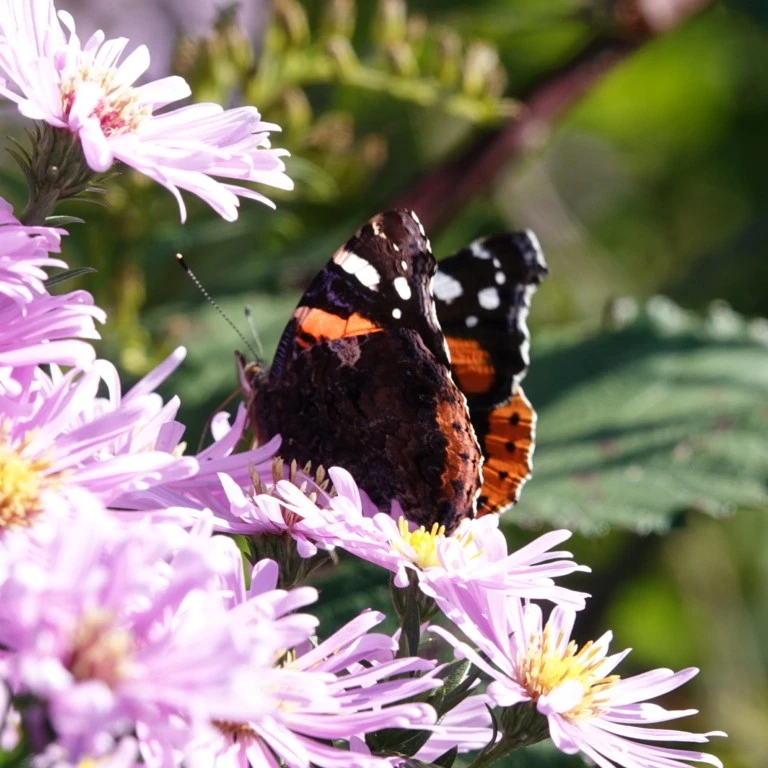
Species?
Vanessa atalanta
